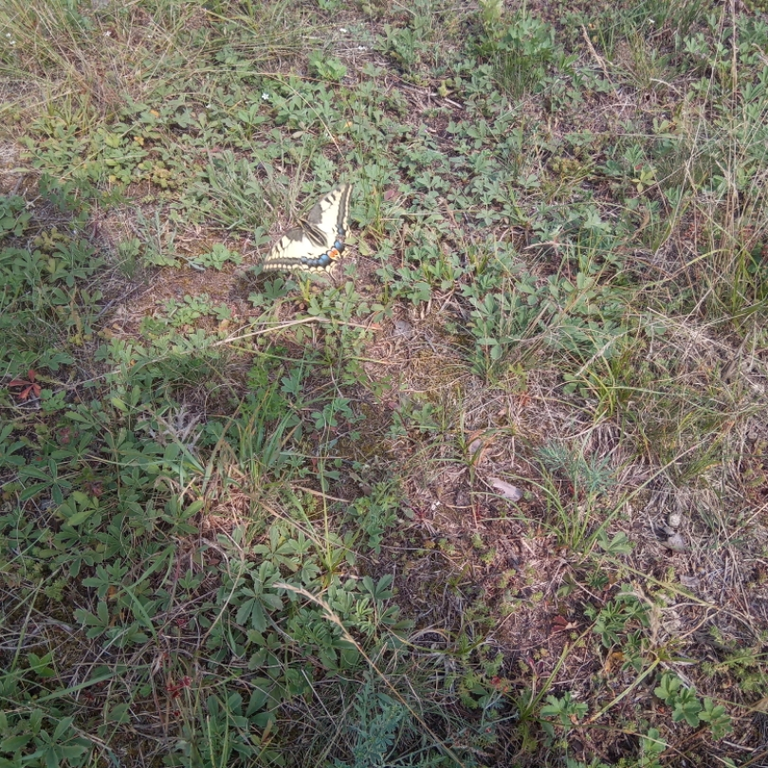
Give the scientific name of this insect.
Papilio machaon
